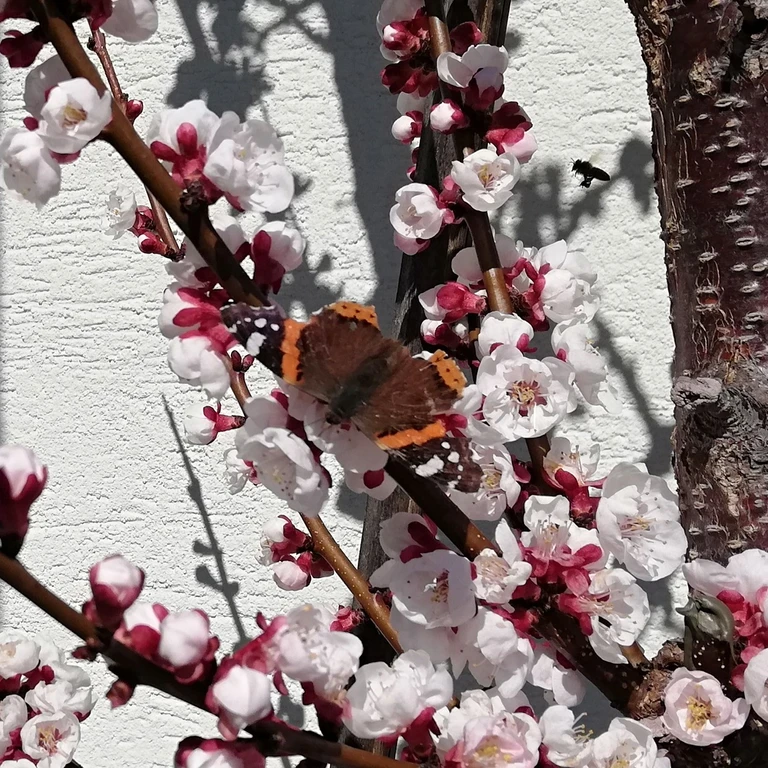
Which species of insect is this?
Vanessa atalanta
